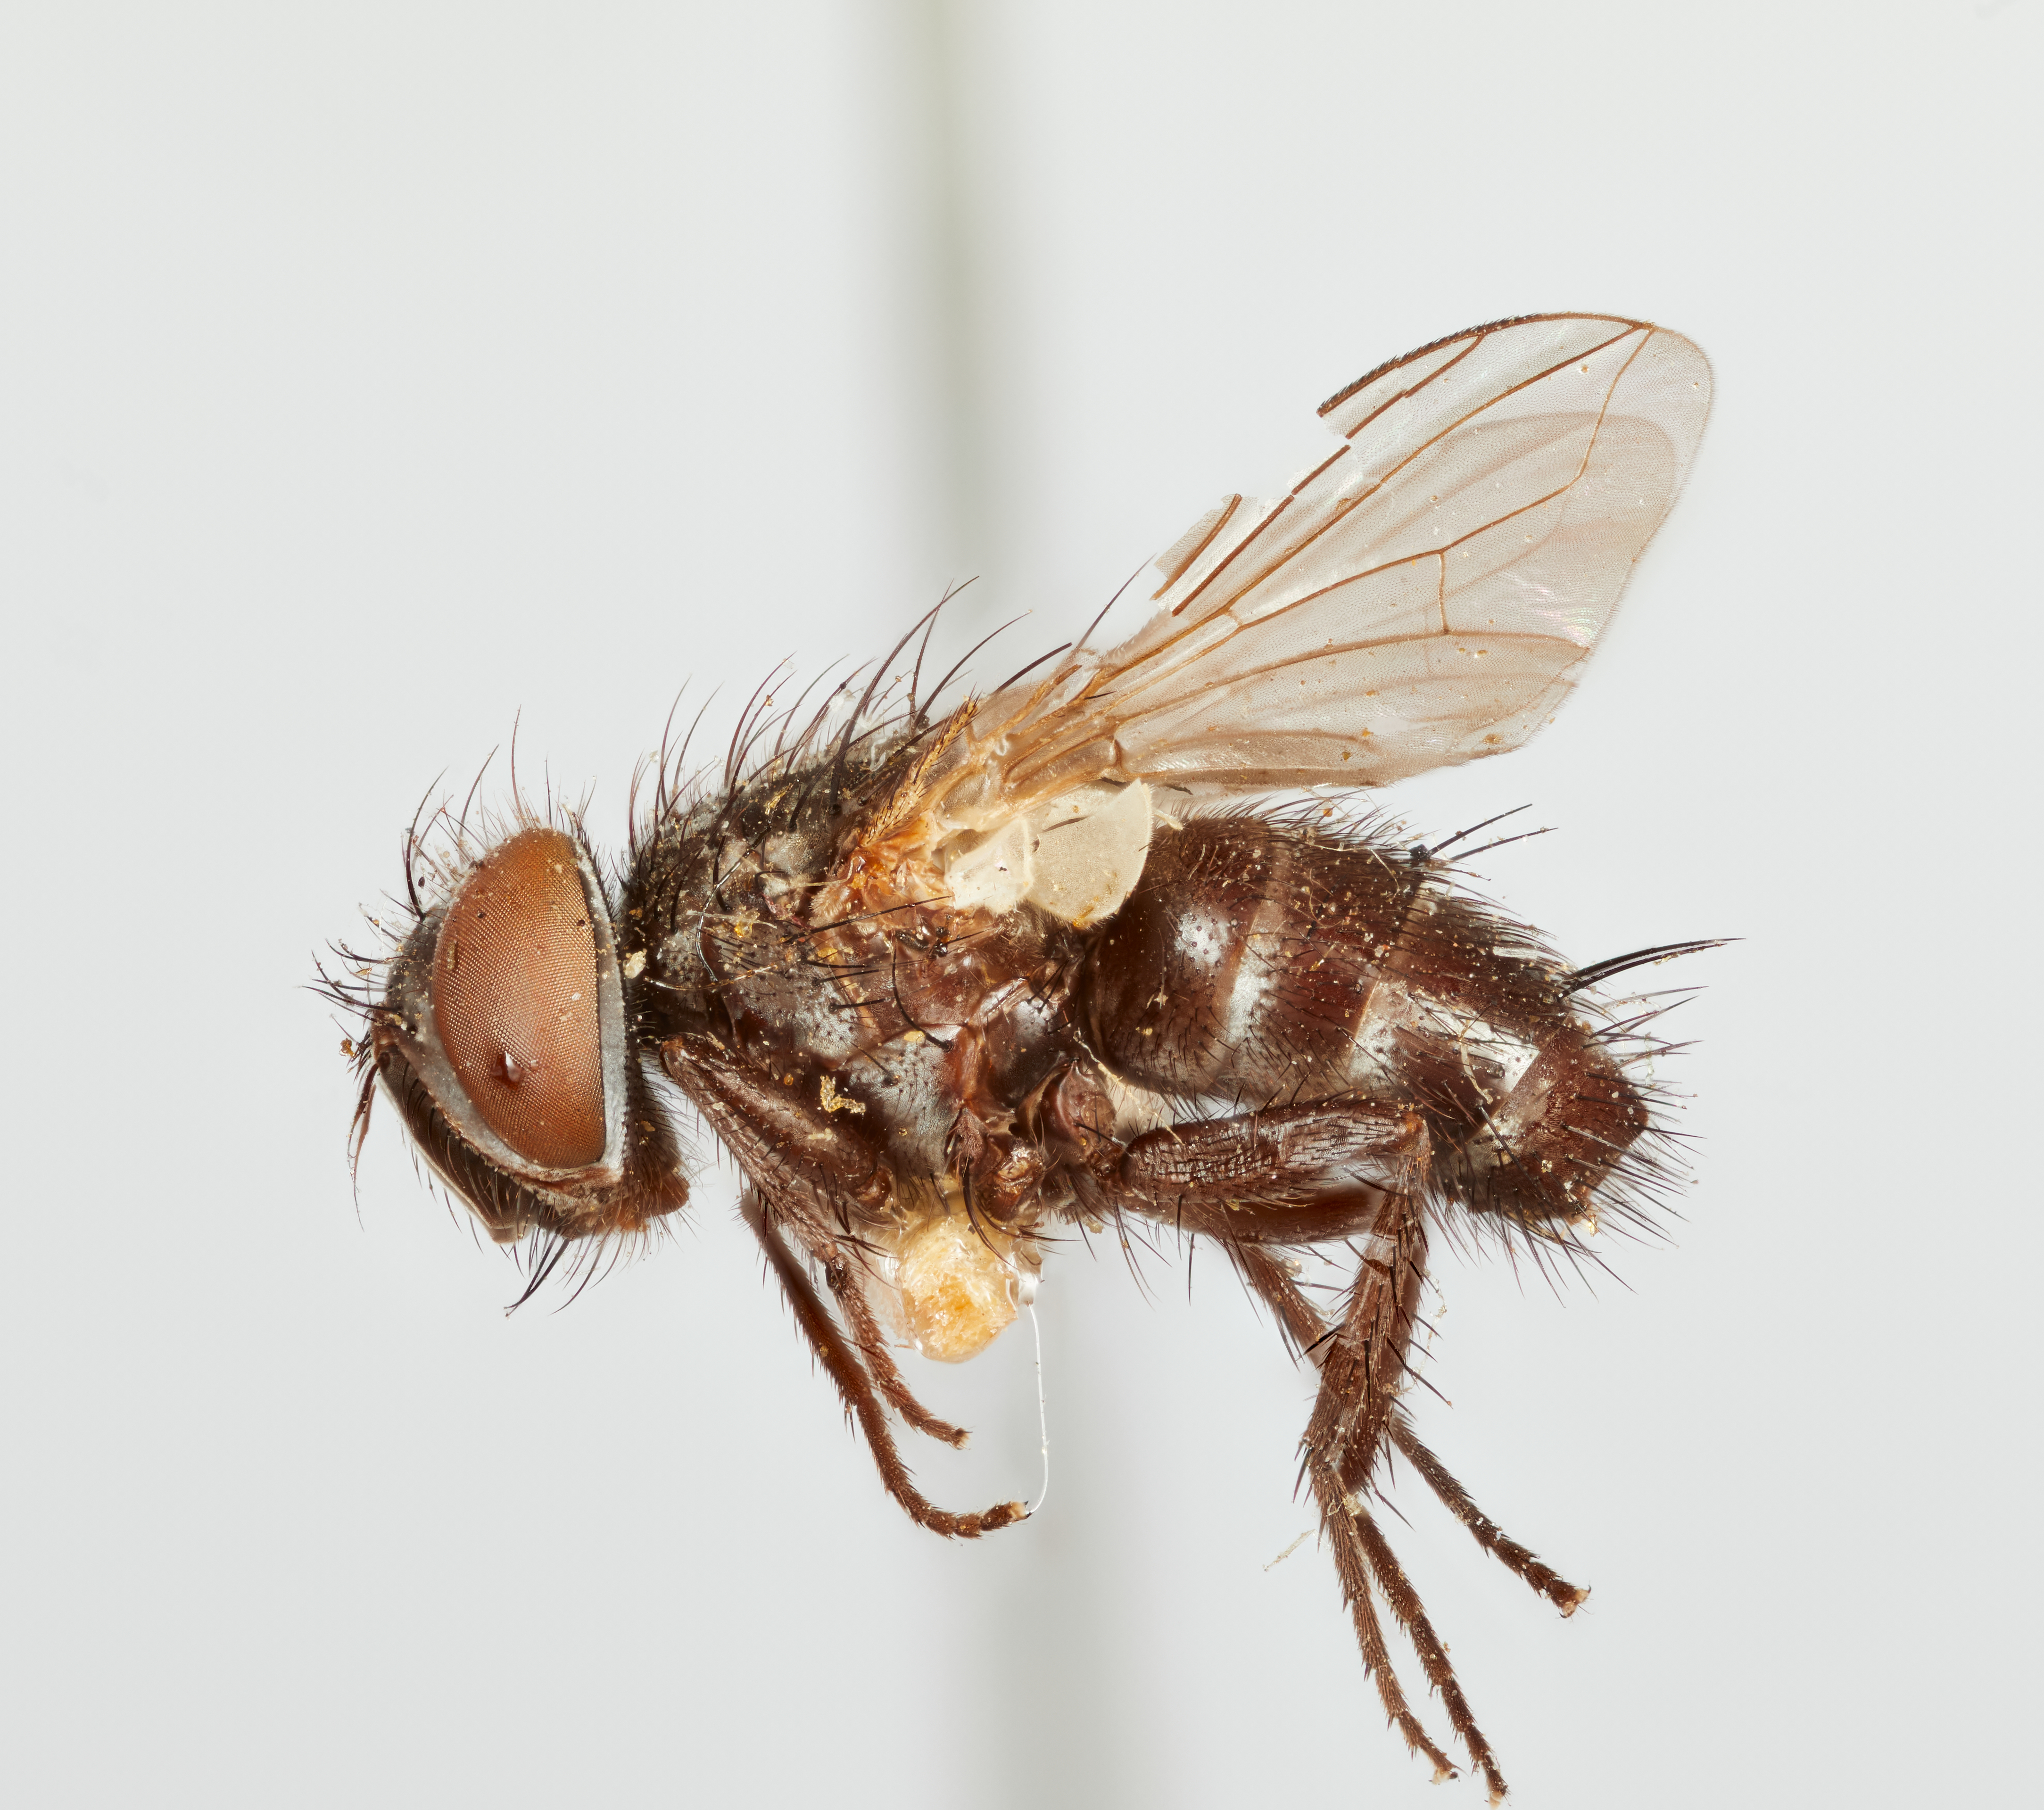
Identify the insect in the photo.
Pseudochaeta argentifrons
